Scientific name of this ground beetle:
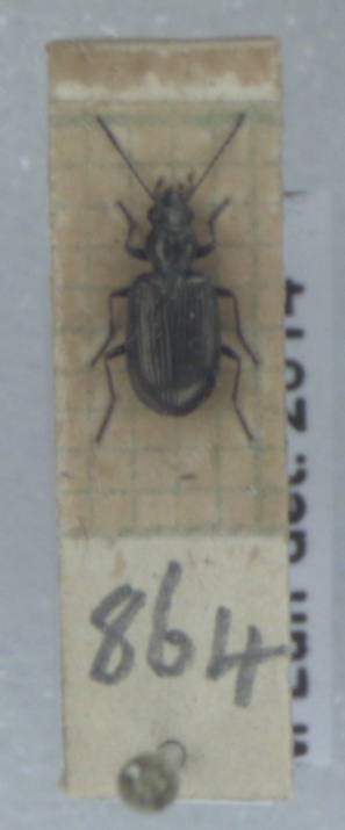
Bembidion punctulatum
